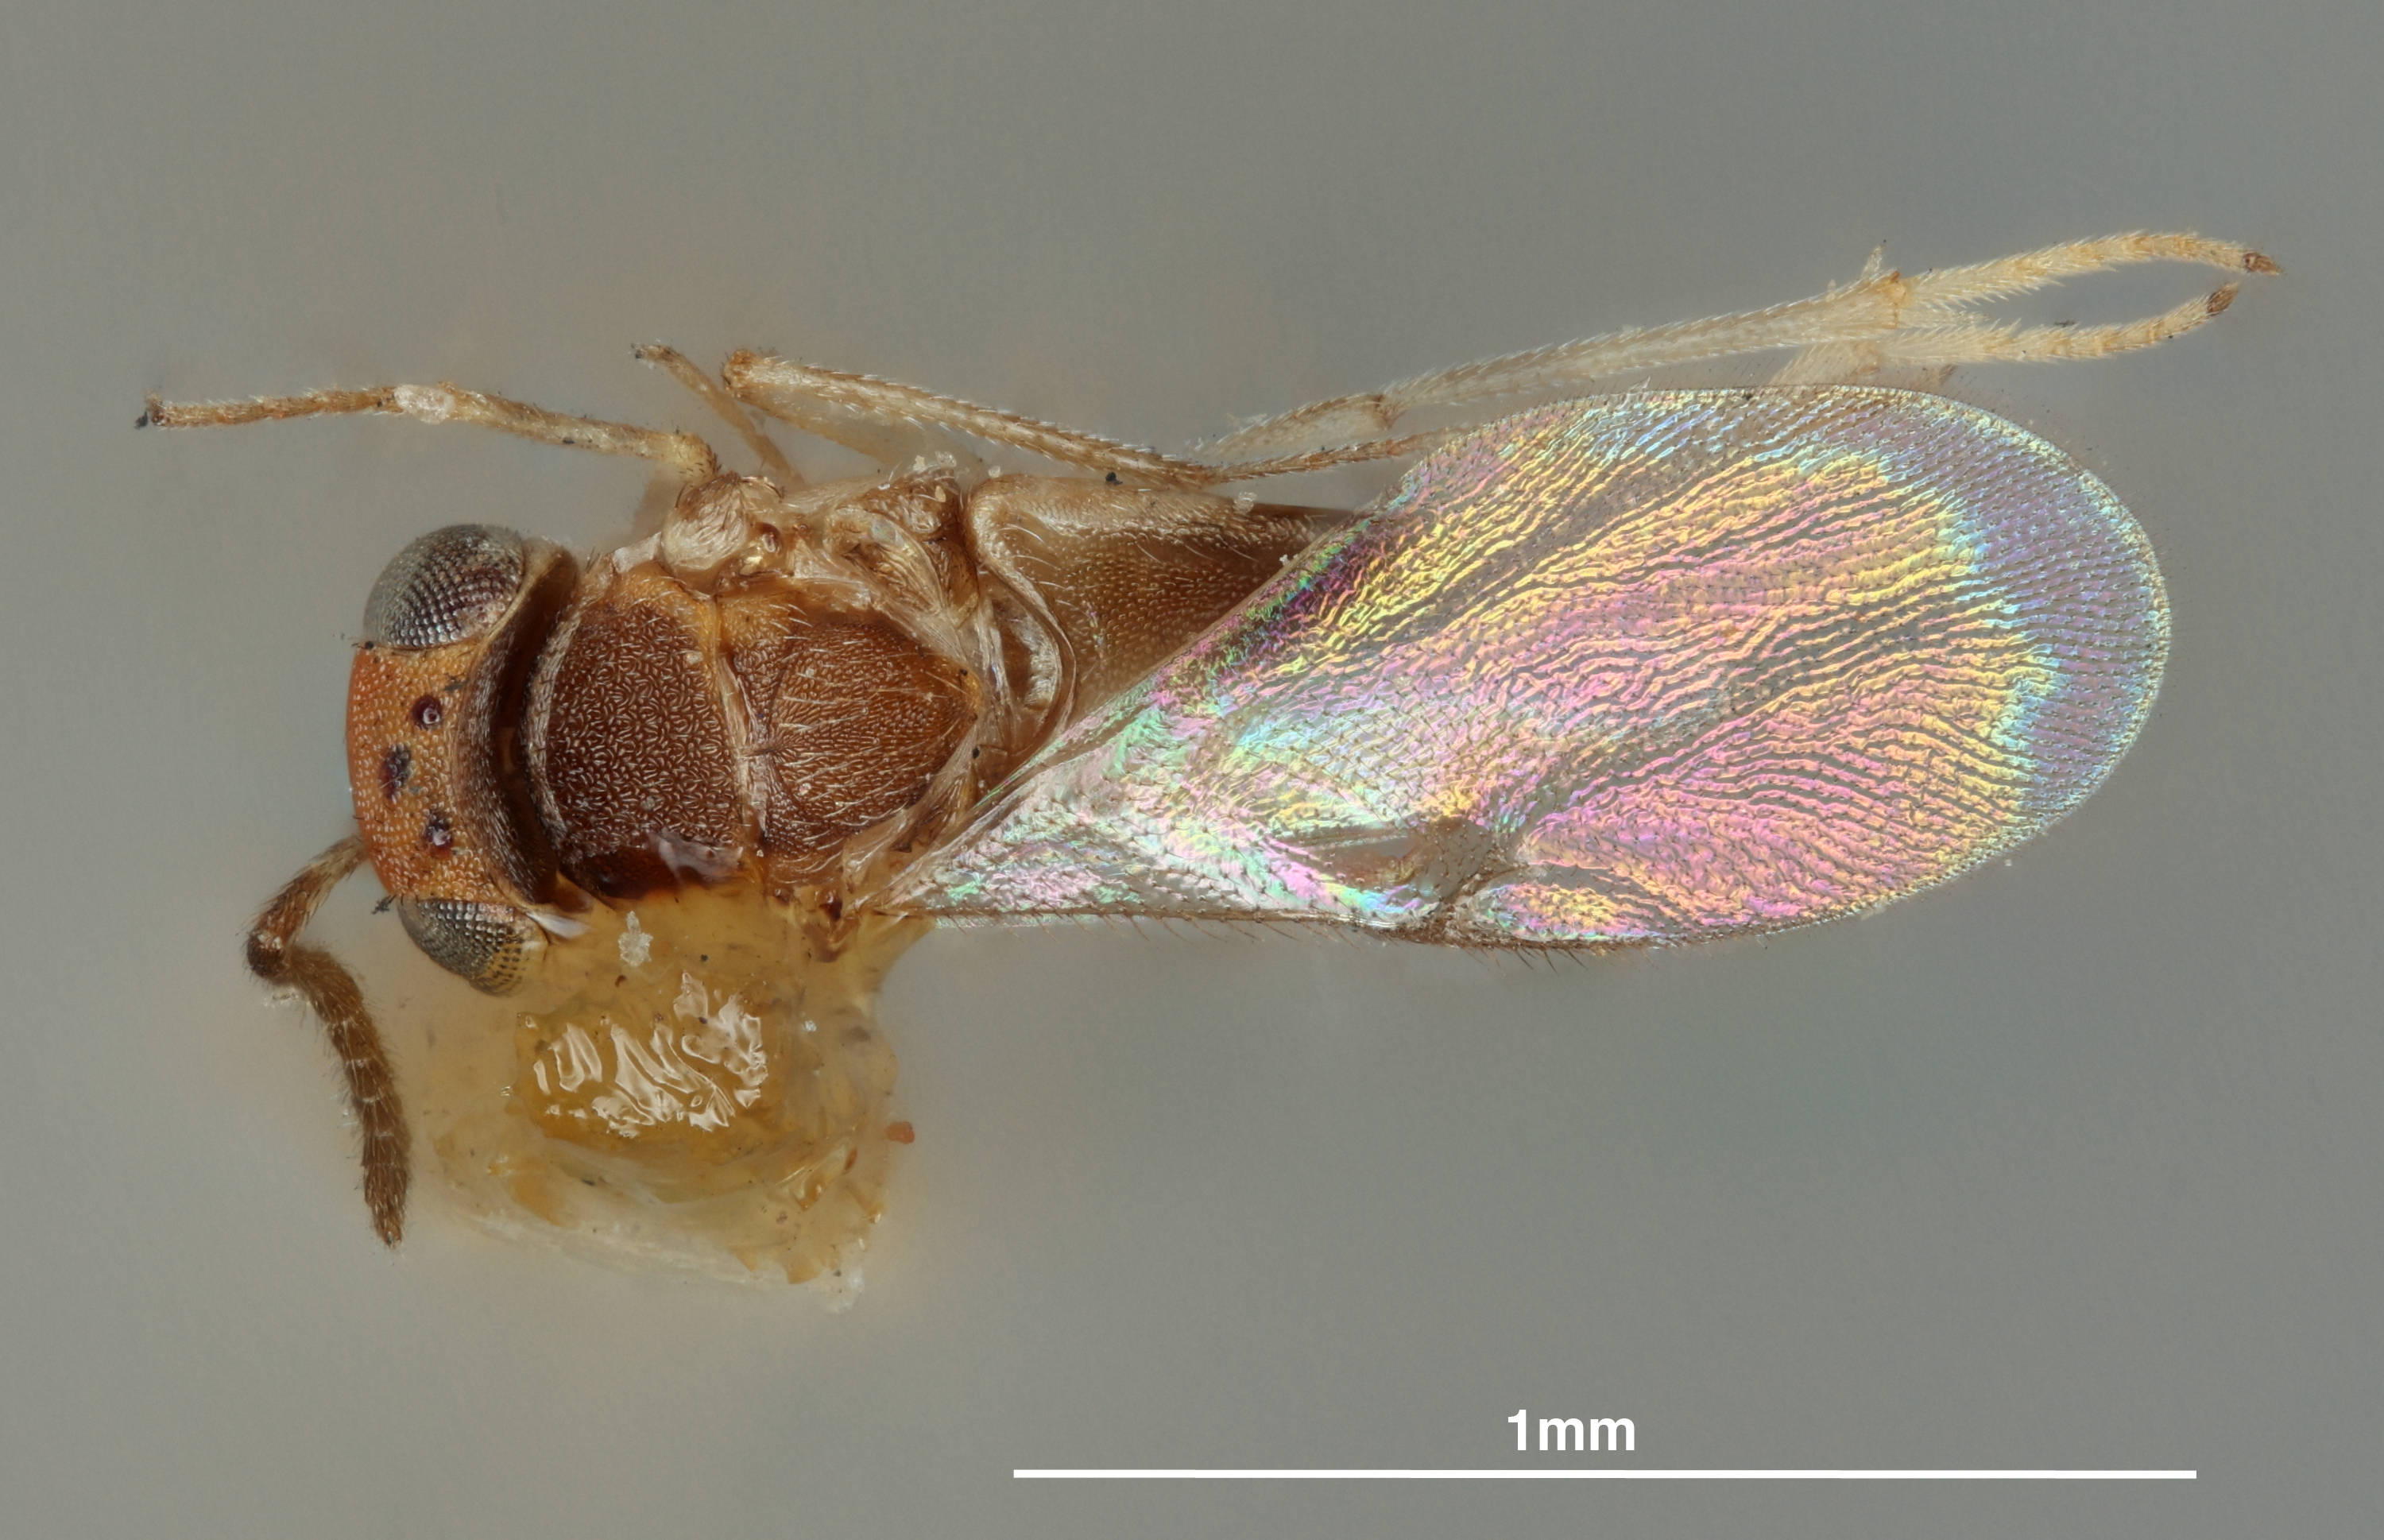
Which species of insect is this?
Tanaomastix claripennis
